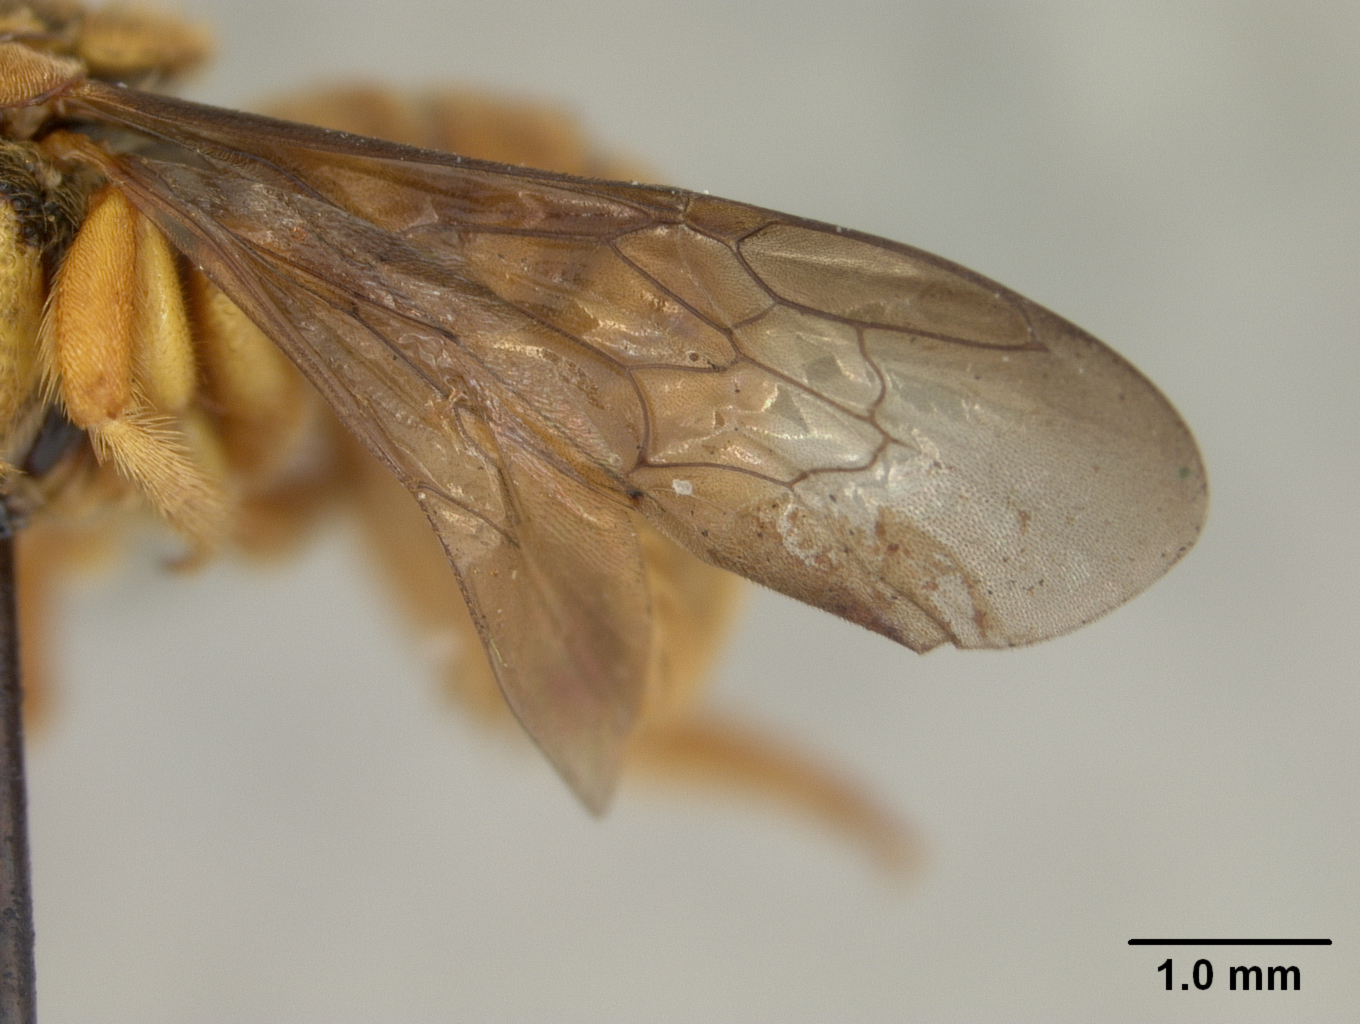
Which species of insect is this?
Hypanthidium panamense
